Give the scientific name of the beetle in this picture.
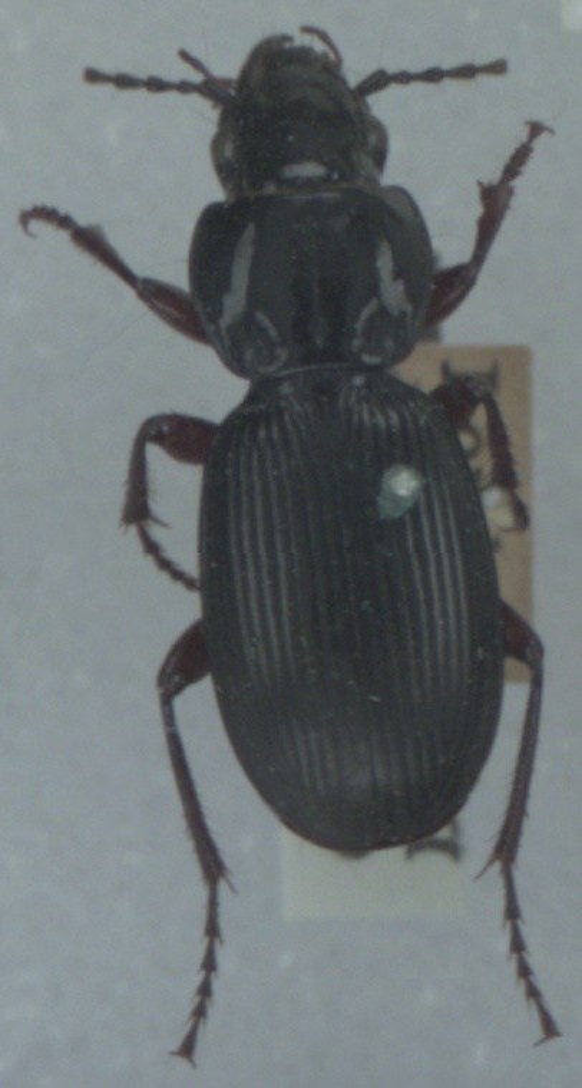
Pterostichus madidus
